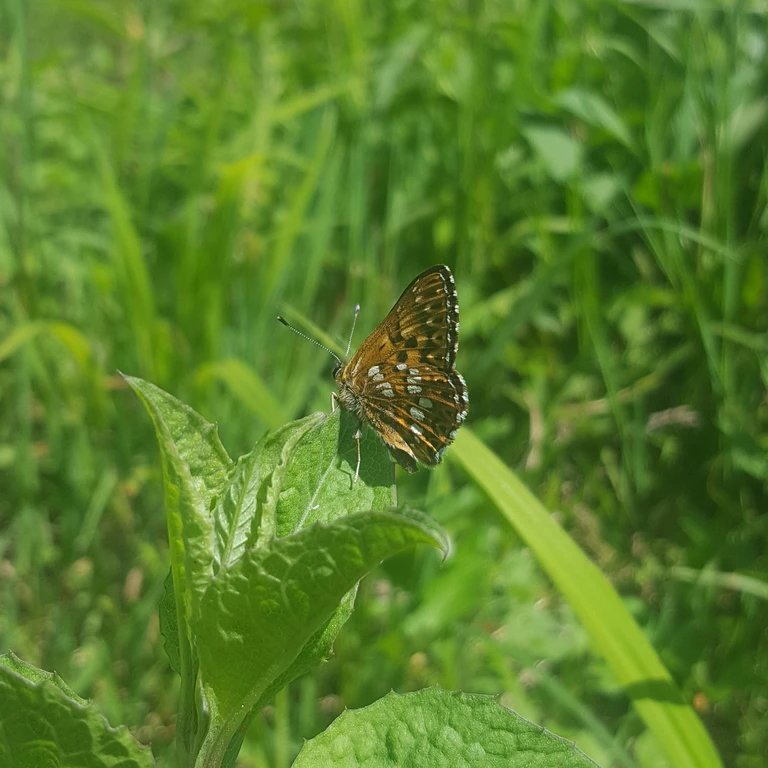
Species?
Hamearis lucina
